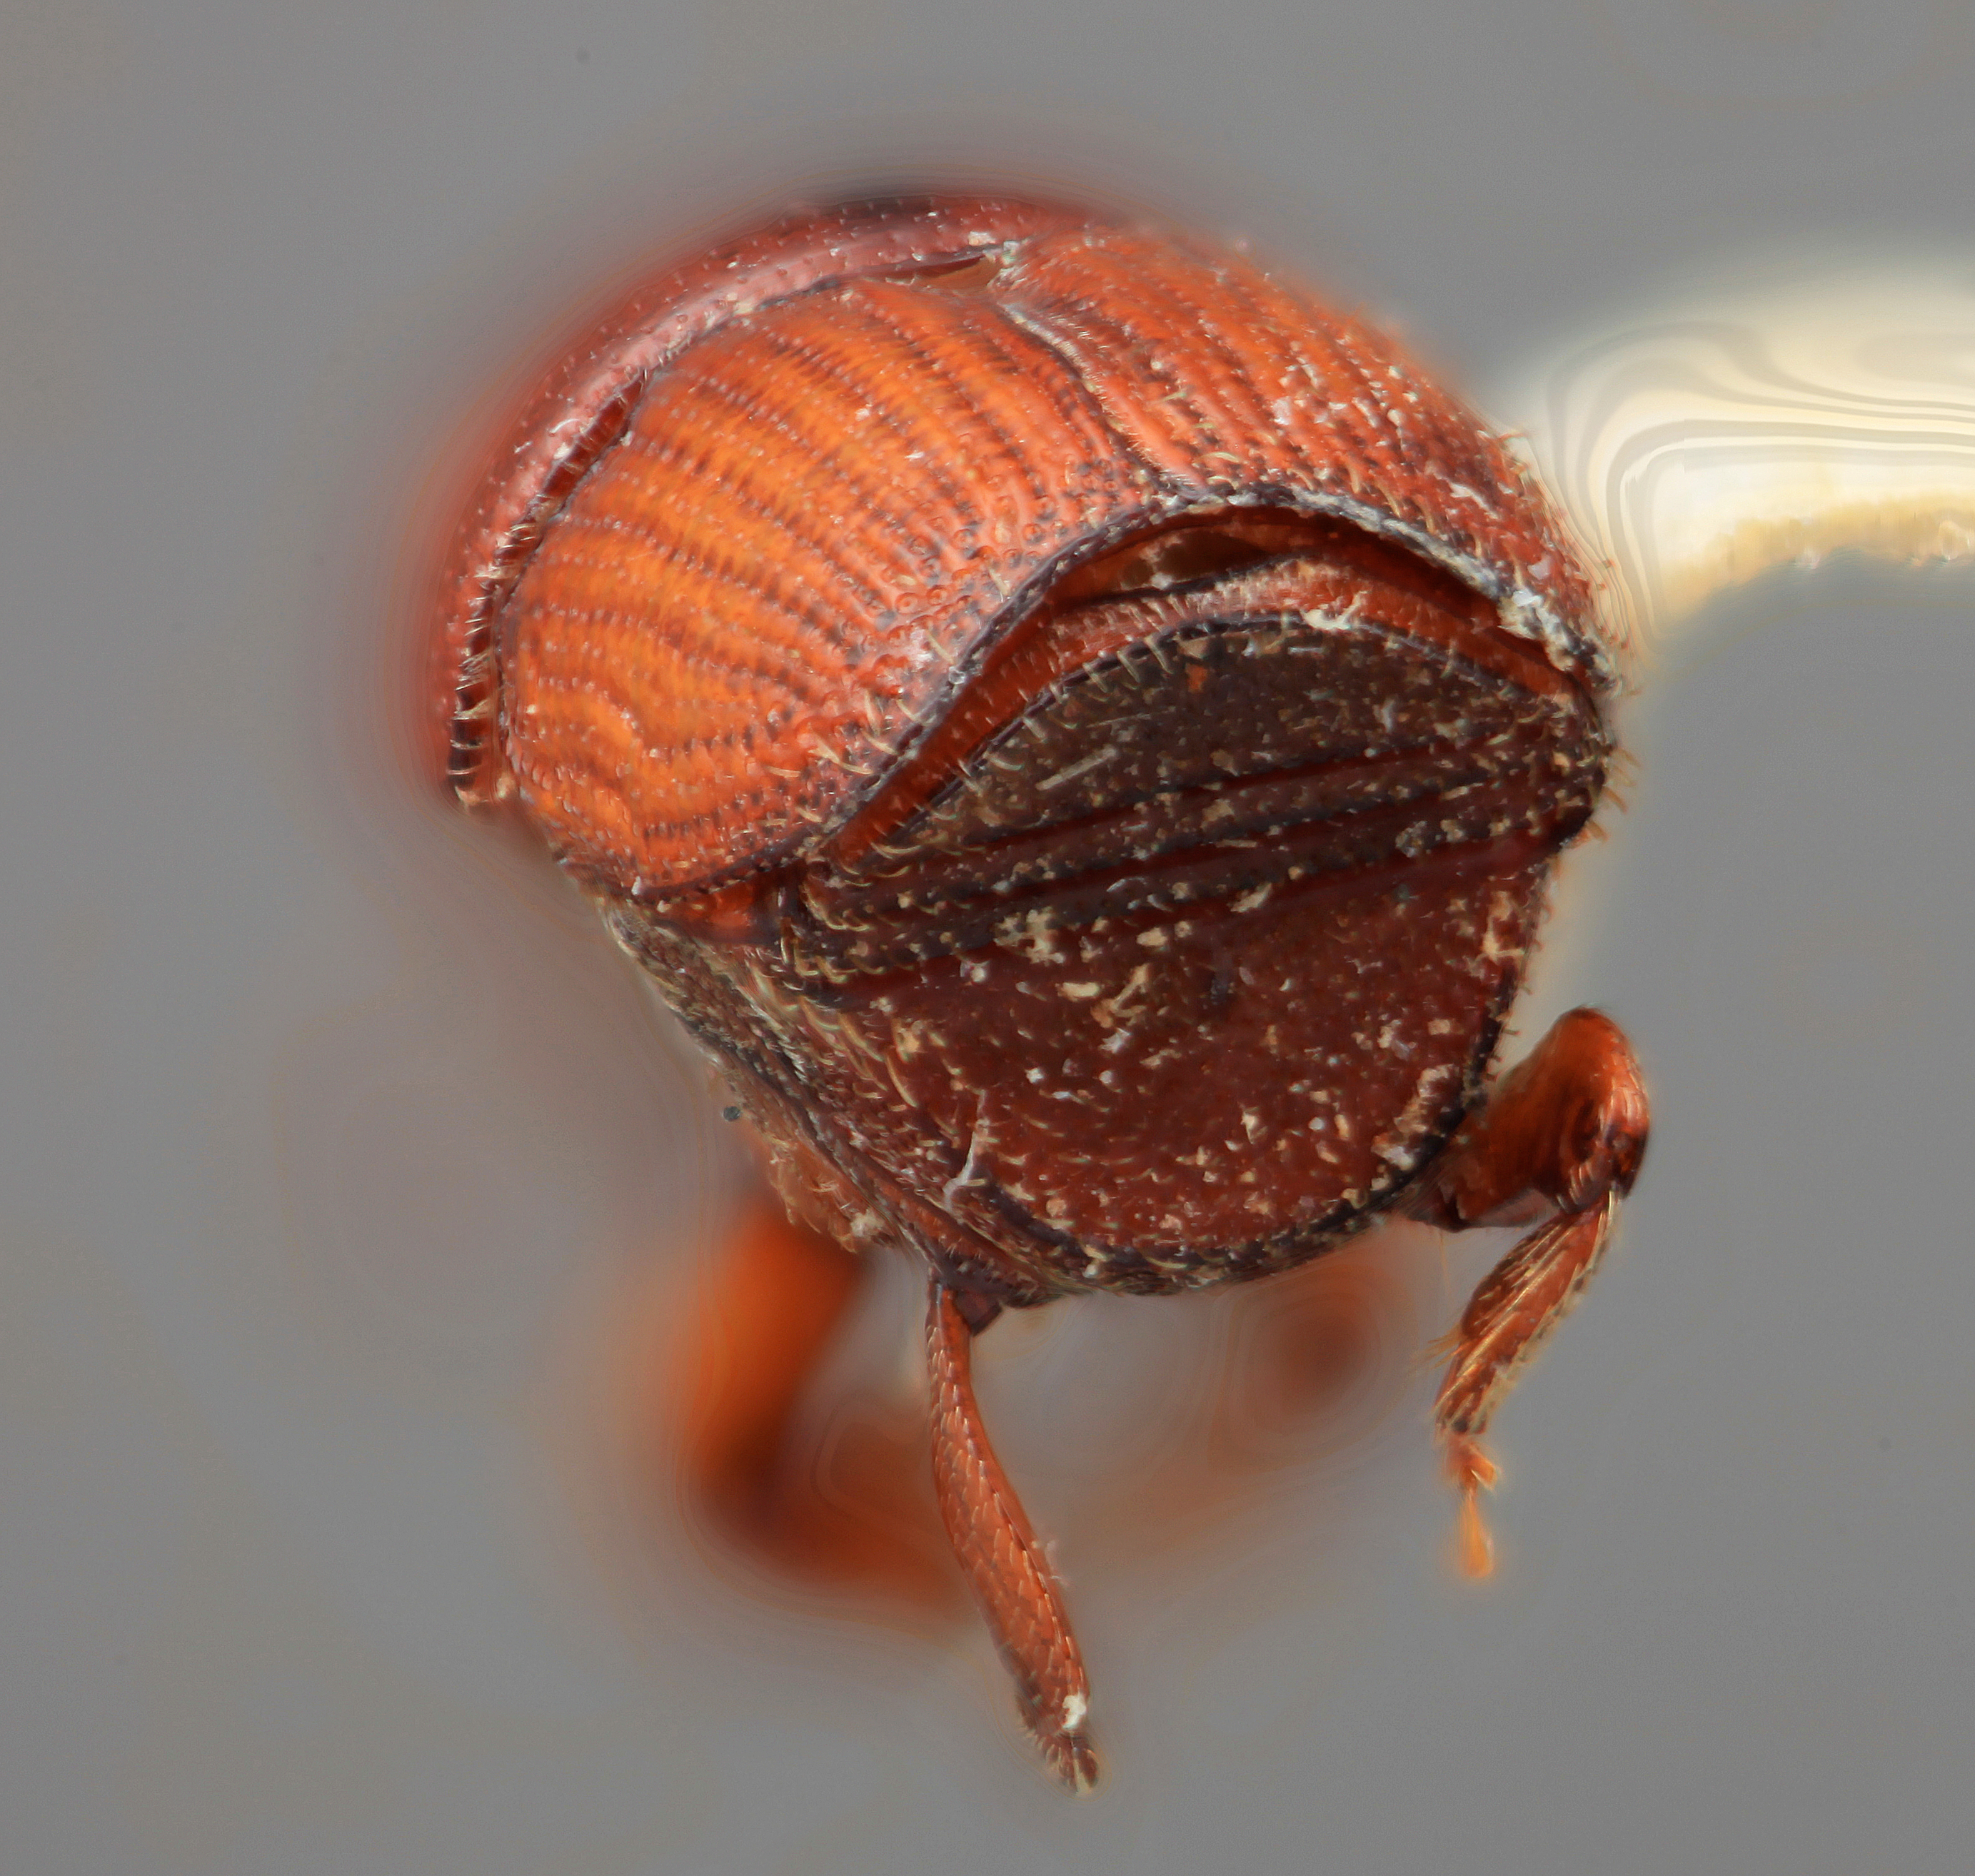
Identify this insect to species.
Scolytus canellae
